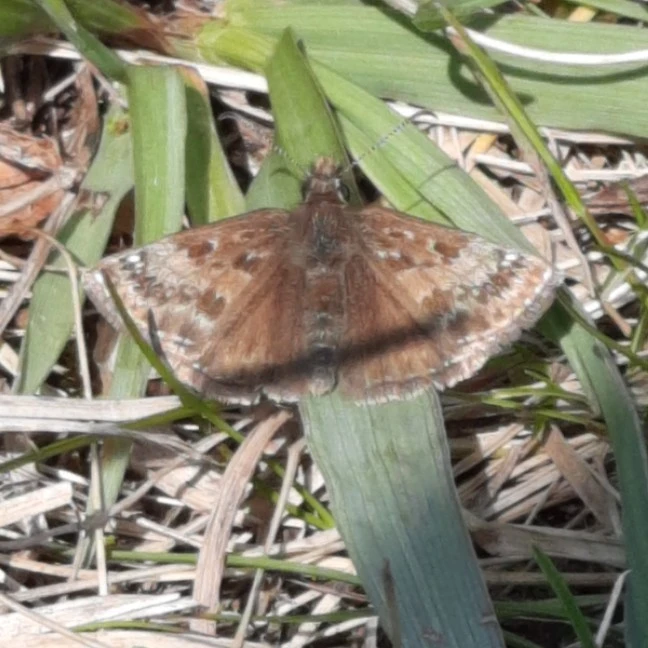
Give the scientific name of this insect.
Erynnis tages
